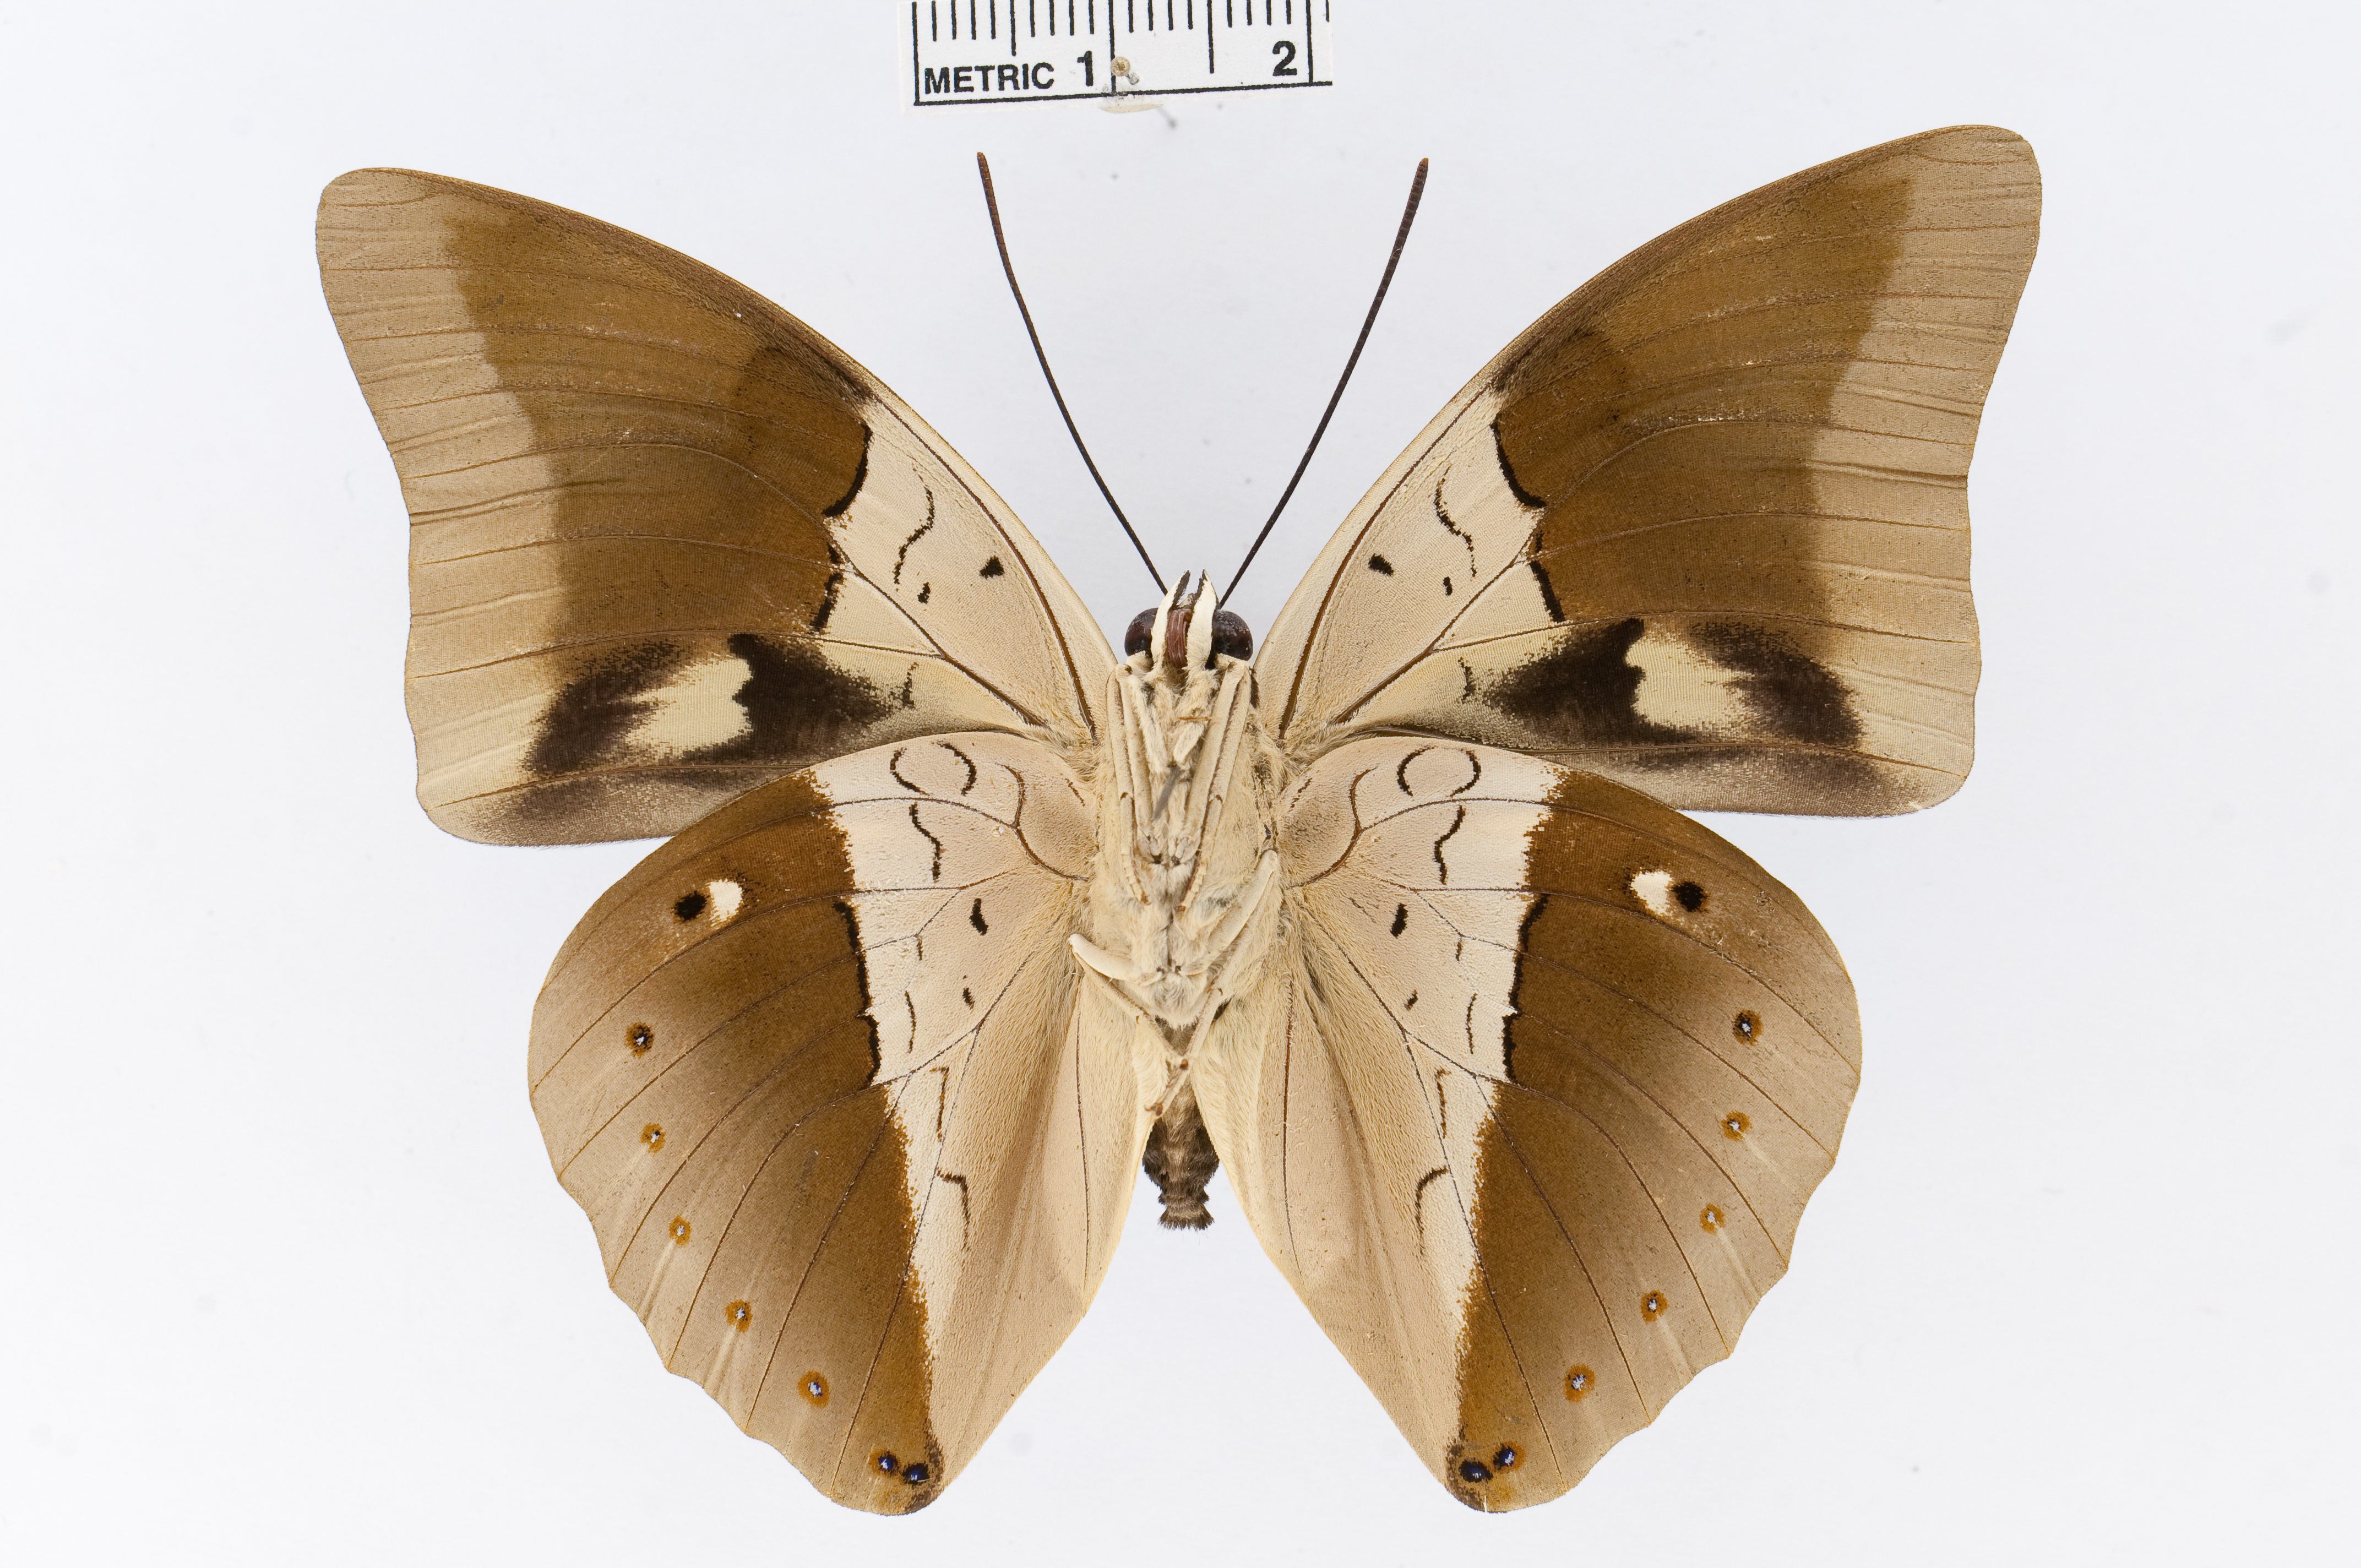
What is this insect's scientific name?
Archaeoprepona meander
